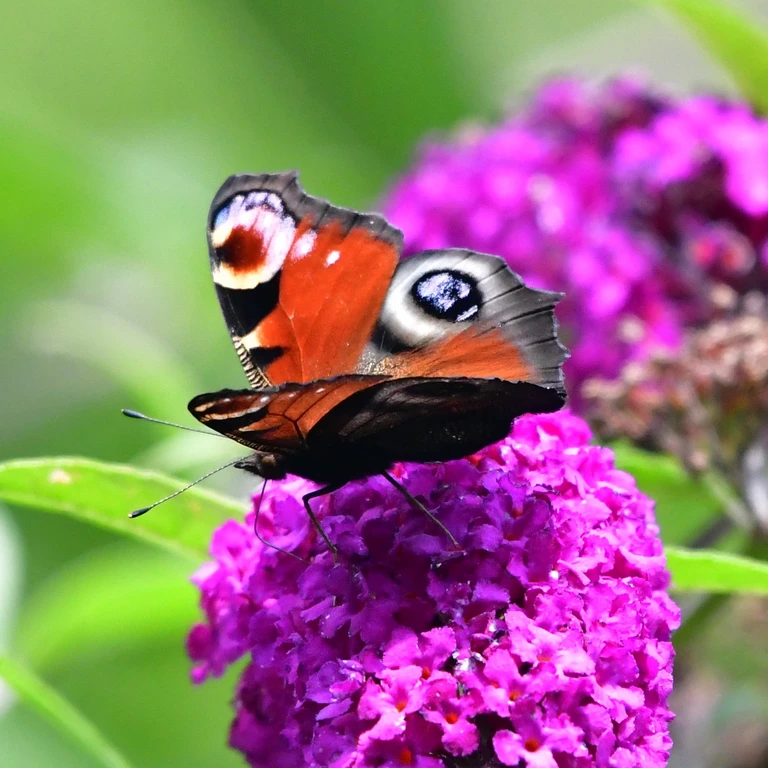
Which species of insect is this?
Aglais io
